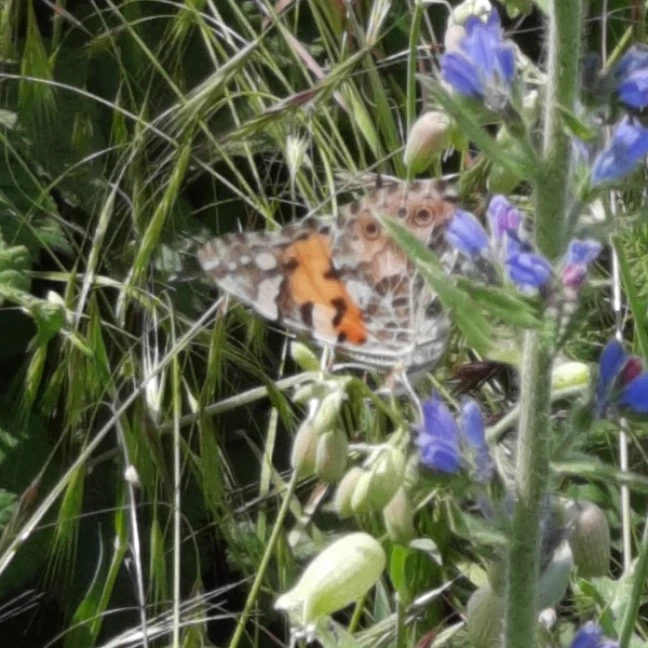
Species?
Vanessa cardui
